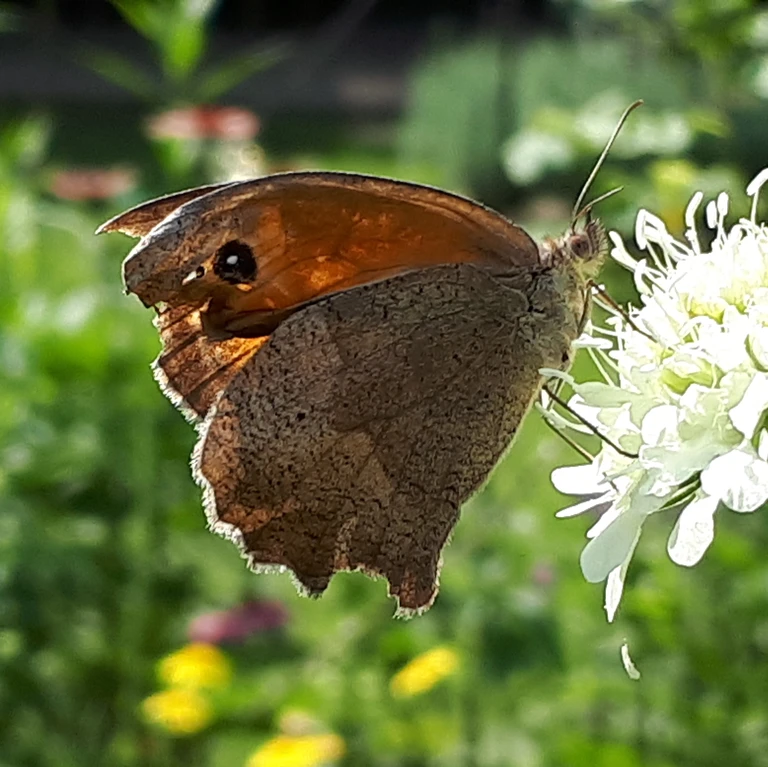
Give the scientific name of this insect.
Maniola jurtina
